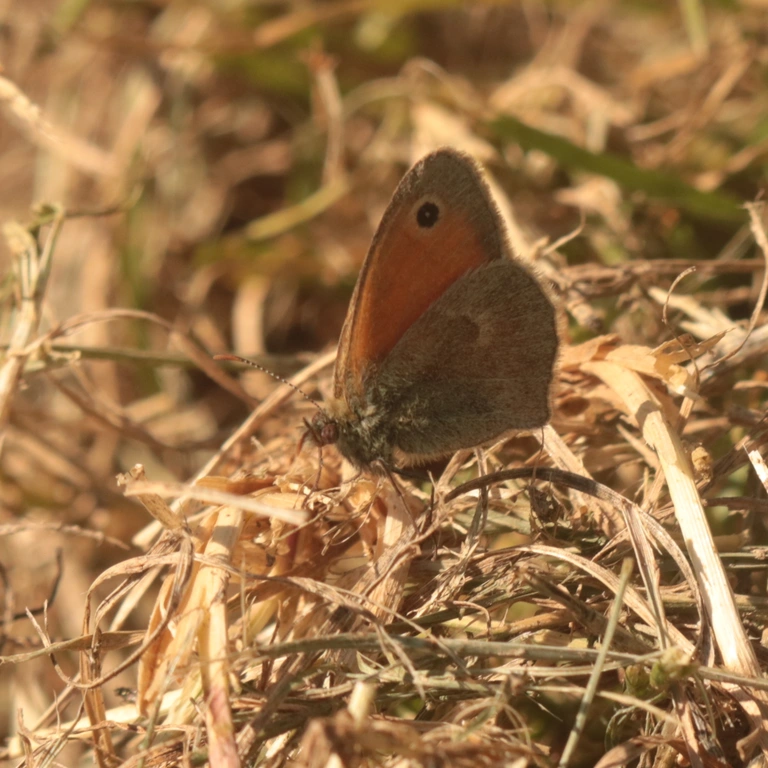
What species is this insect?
Coenonympha pamphilus
